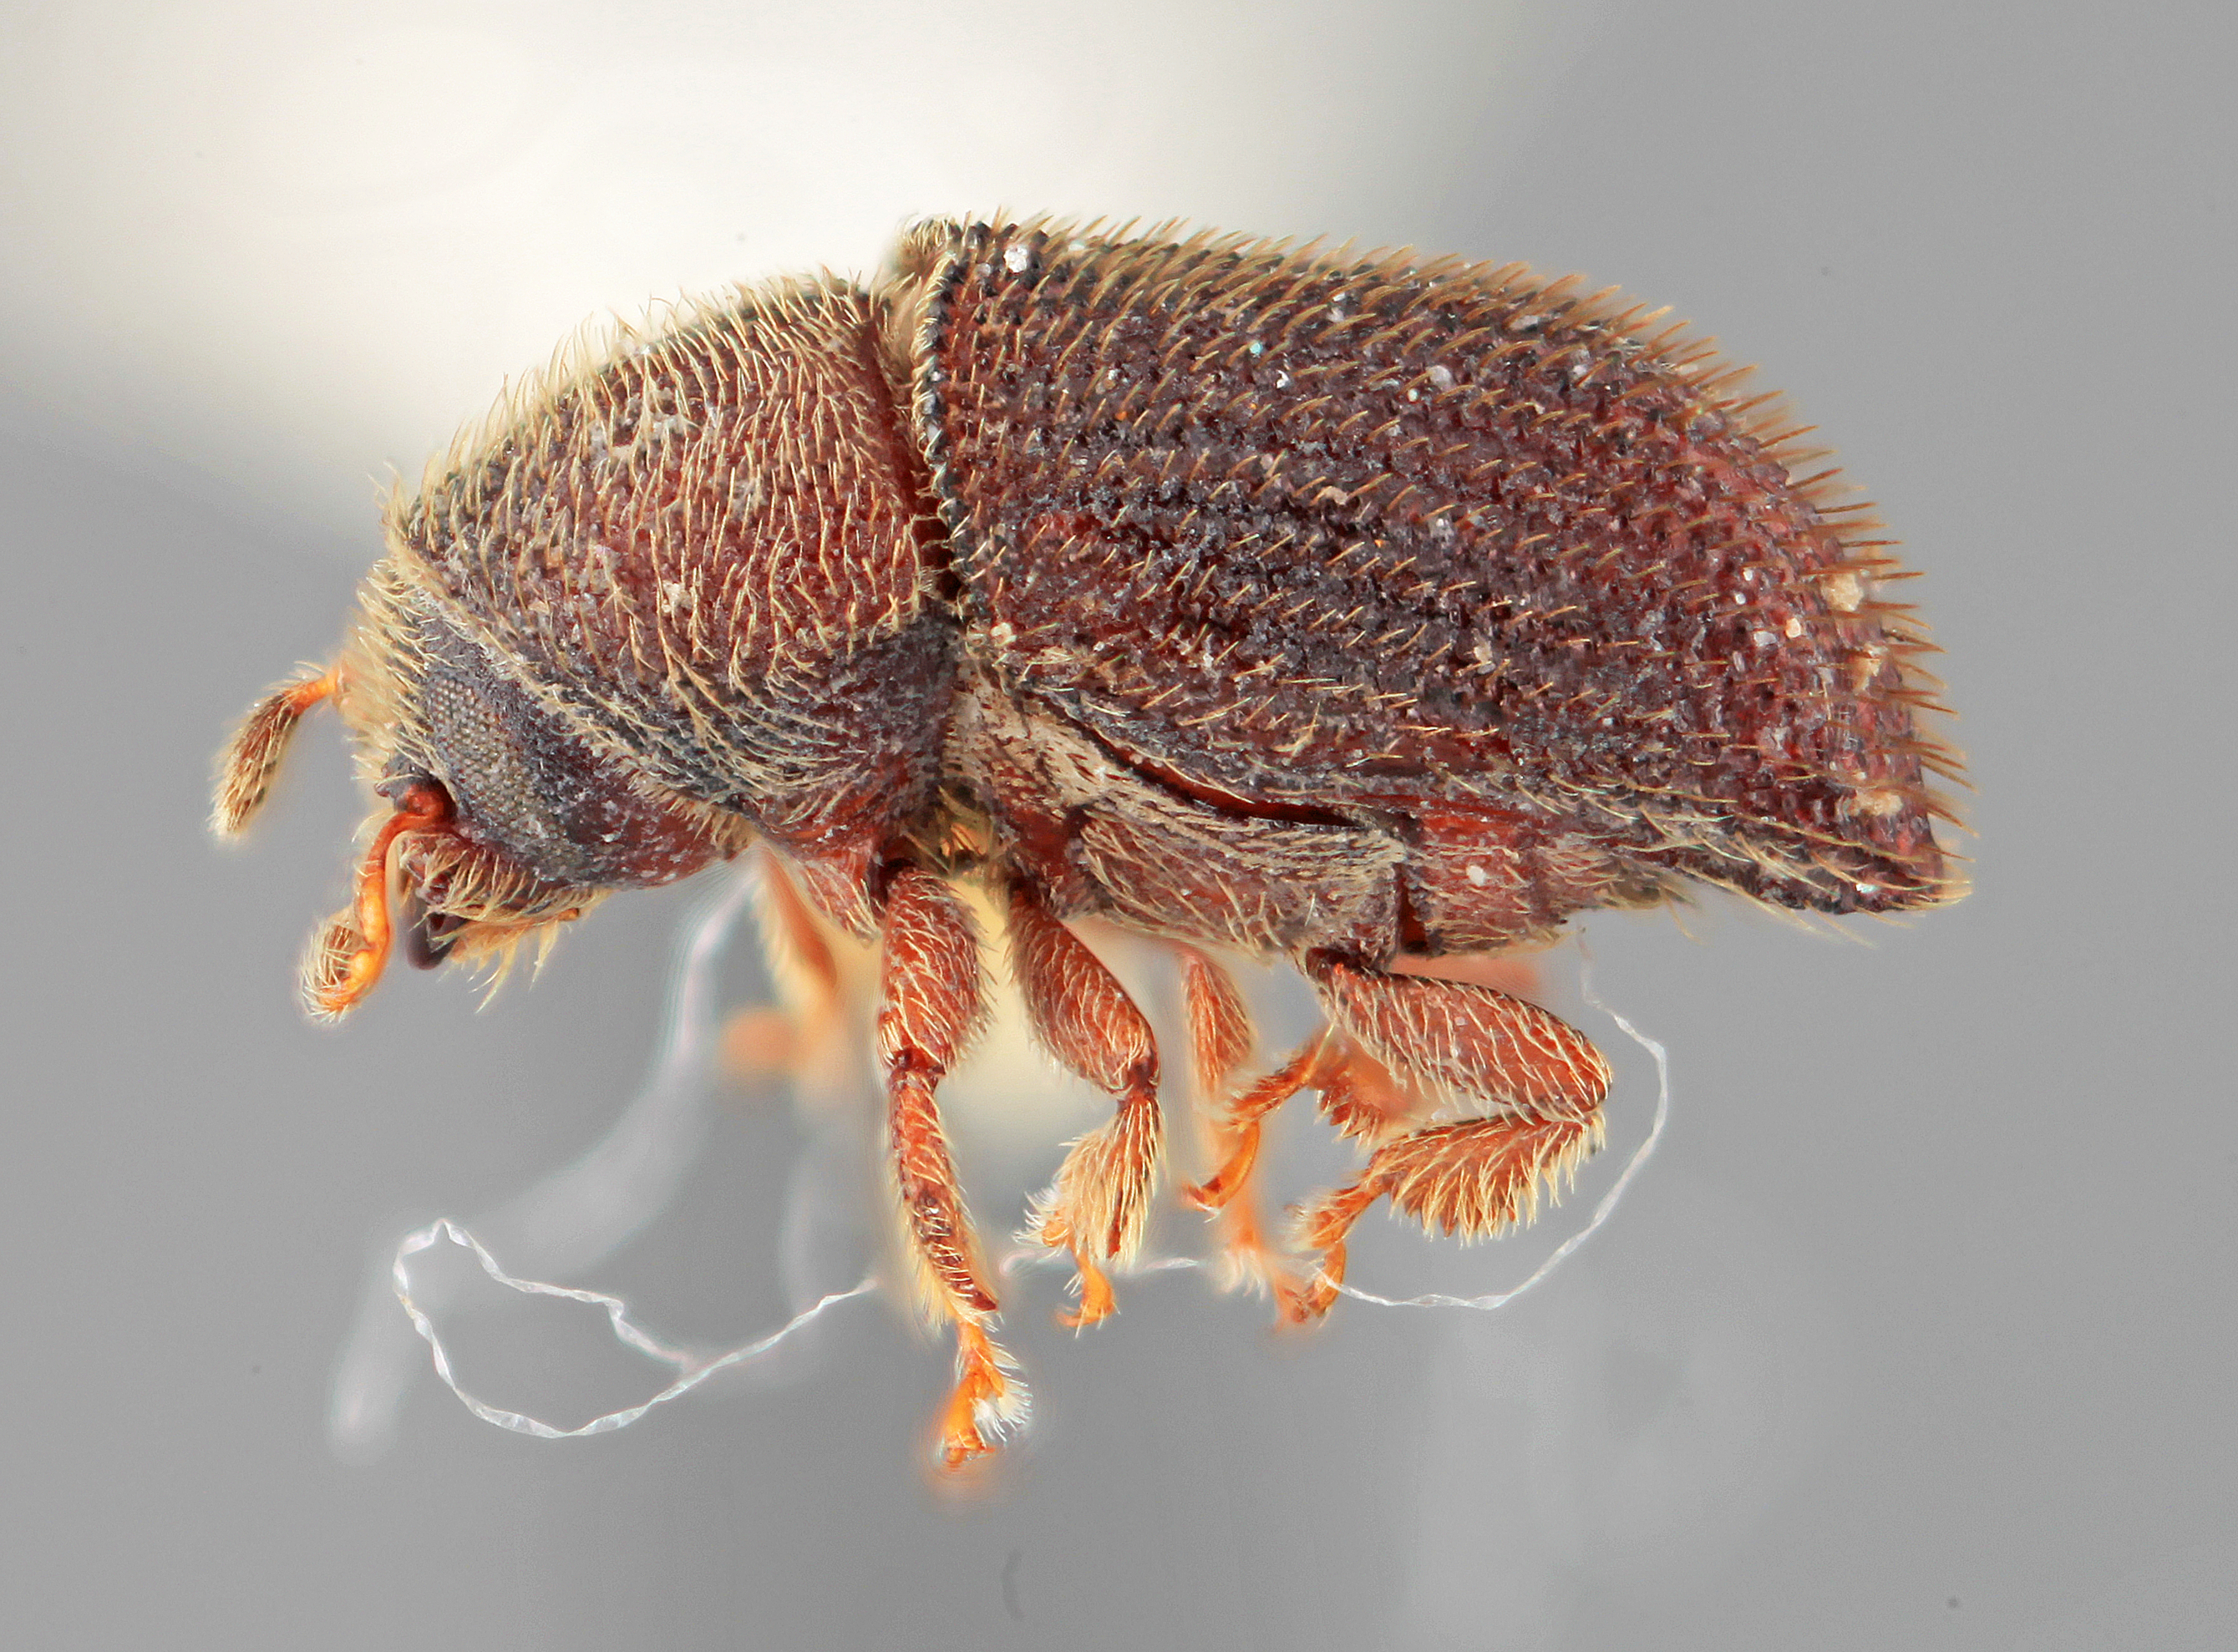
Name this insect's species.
Phloeotribus destructor
